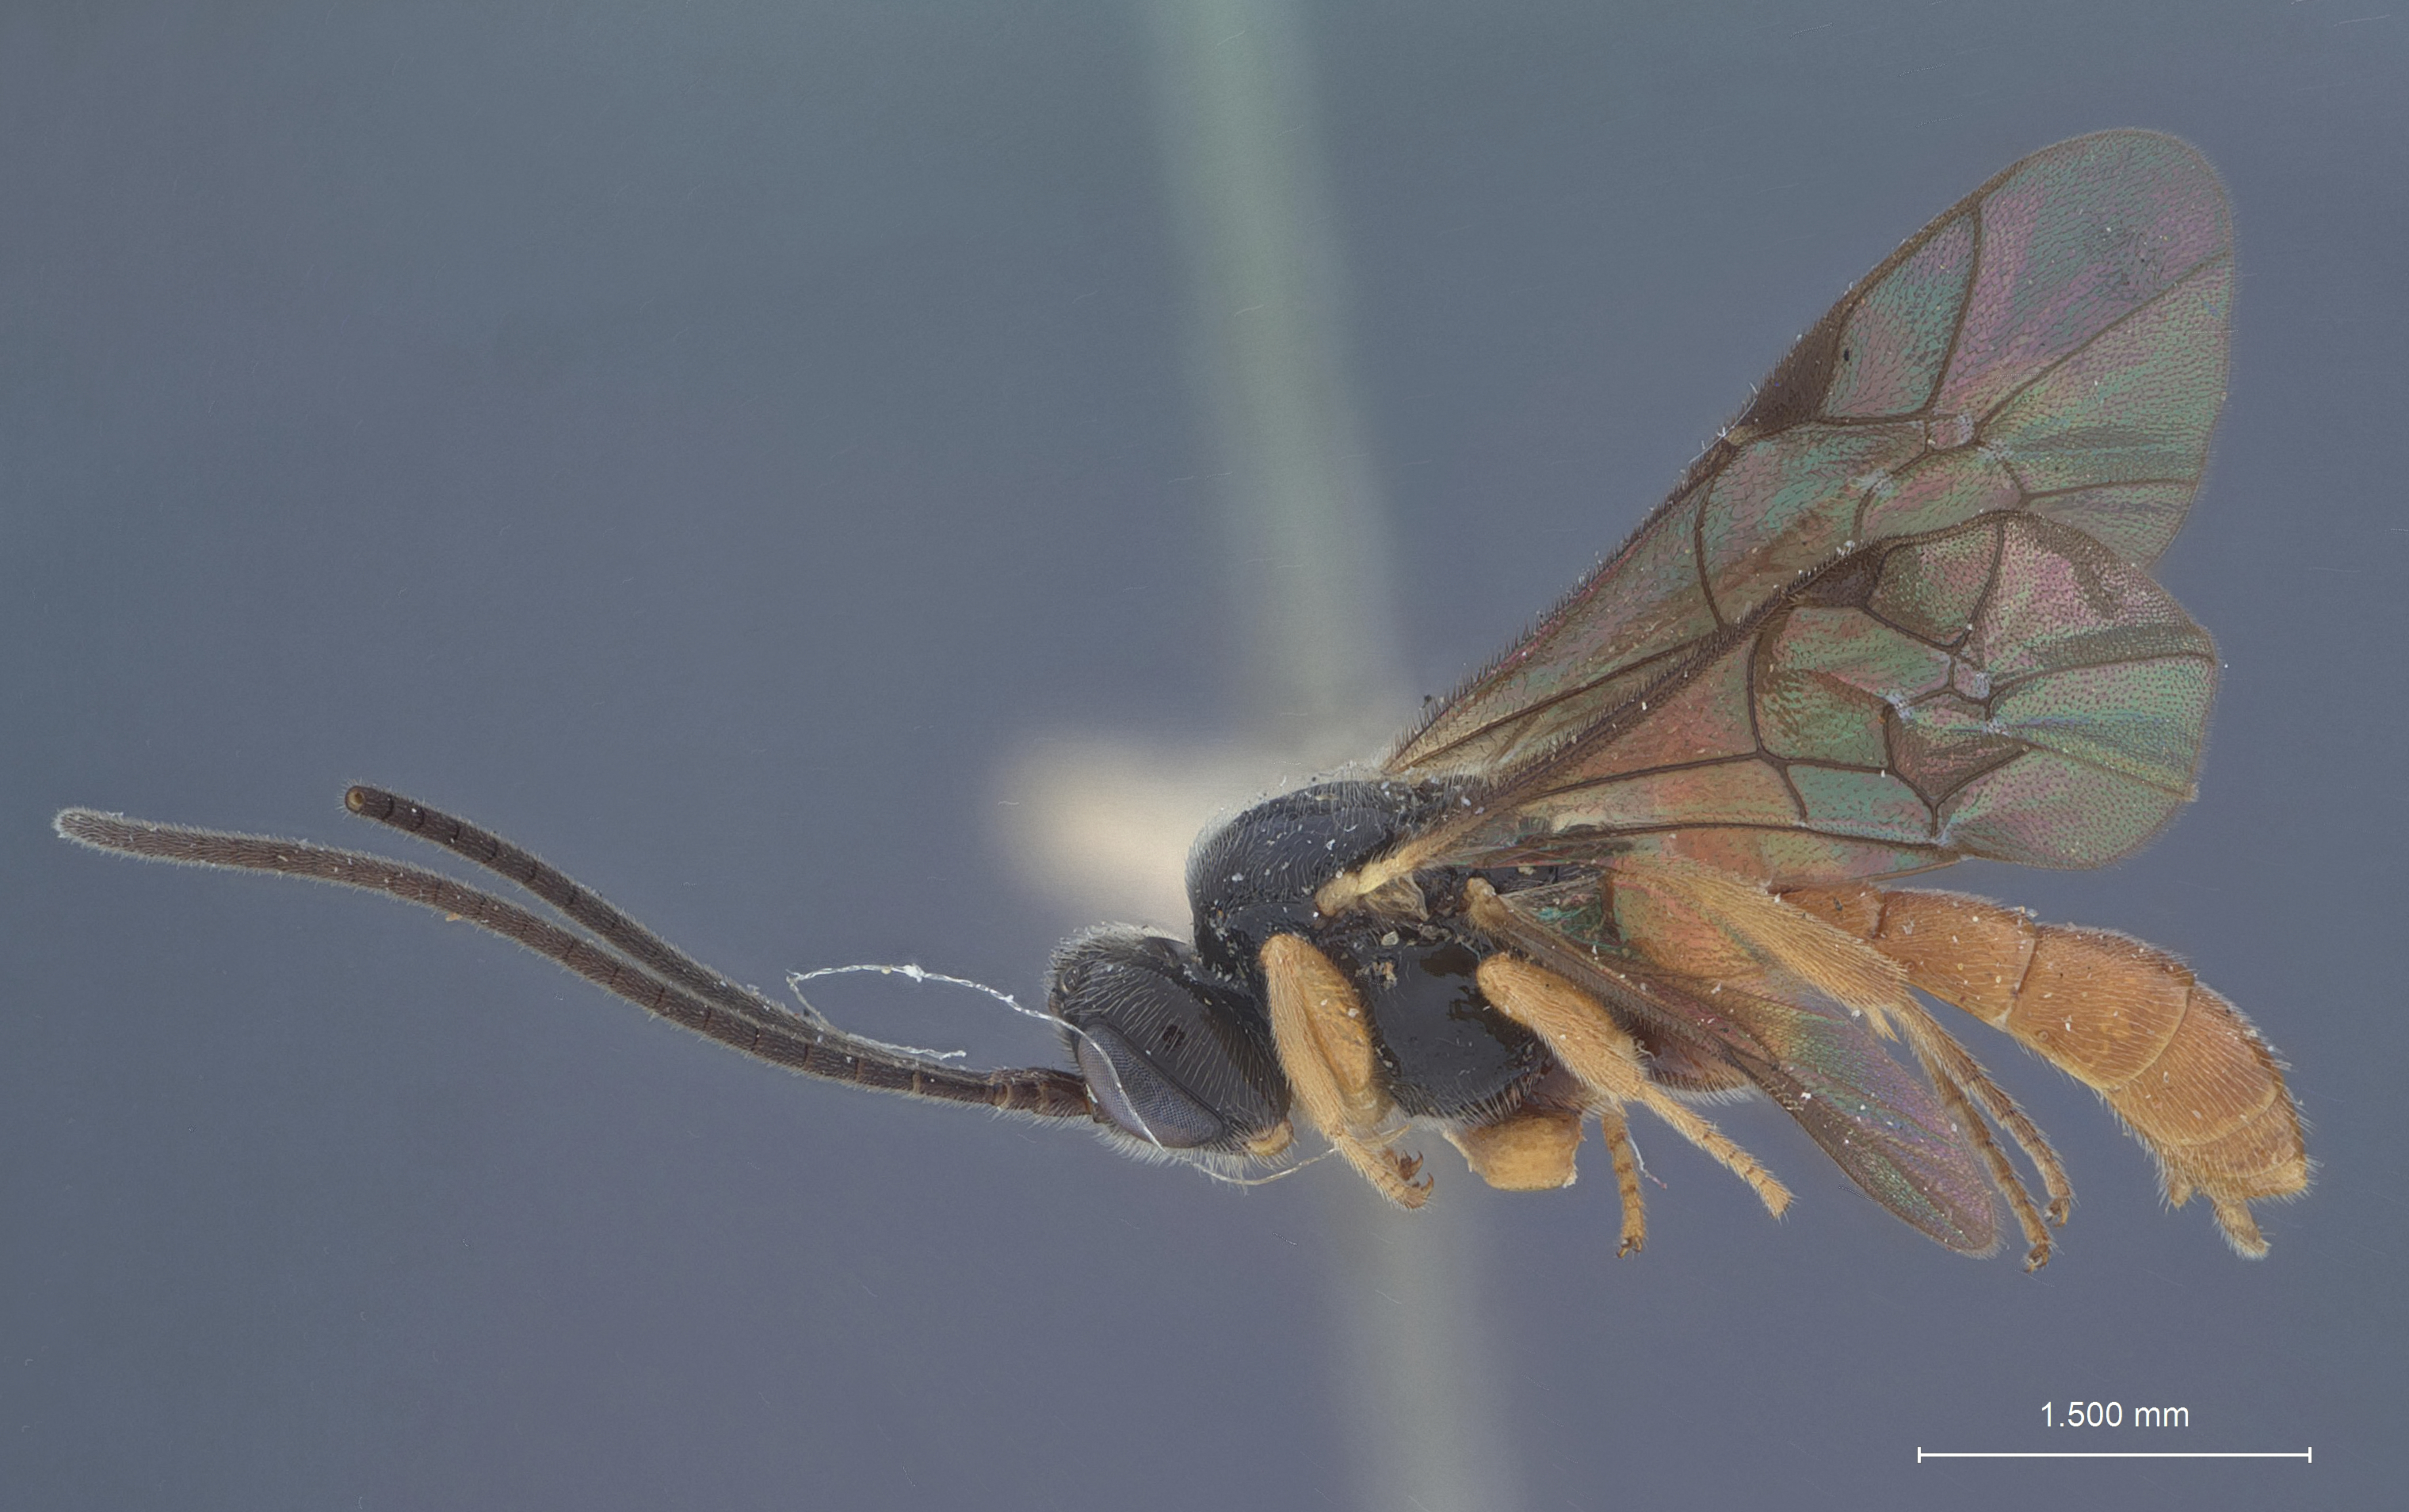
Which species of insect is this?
Monoblastus caliroae
